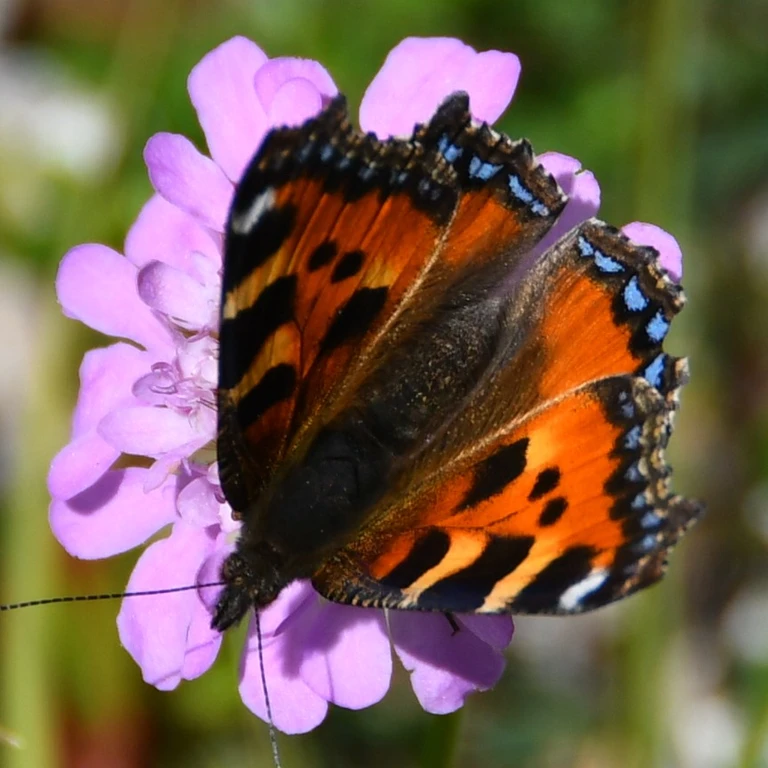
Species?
Aglais urticae
